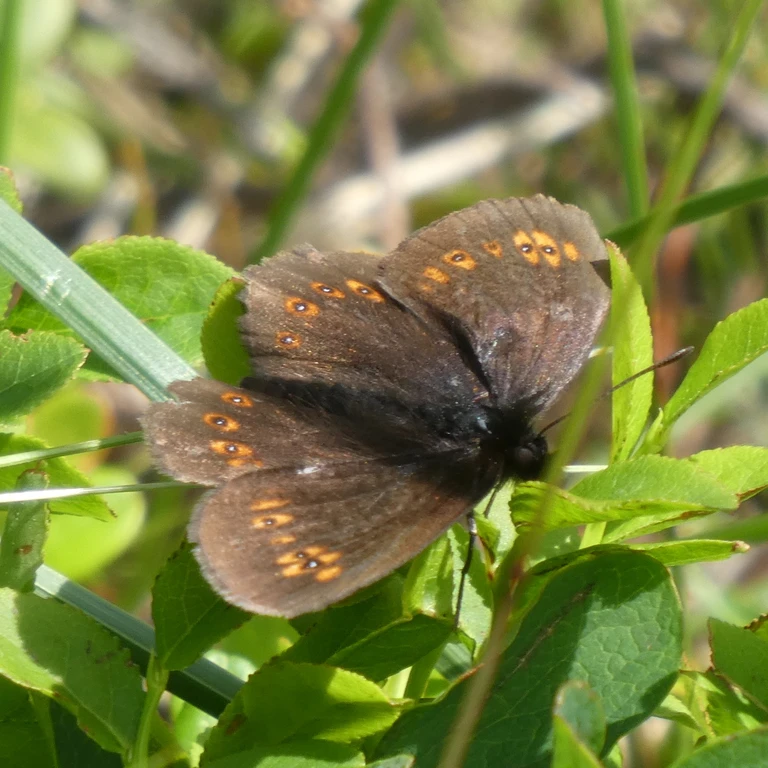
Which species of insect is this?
Erebia alberganus
